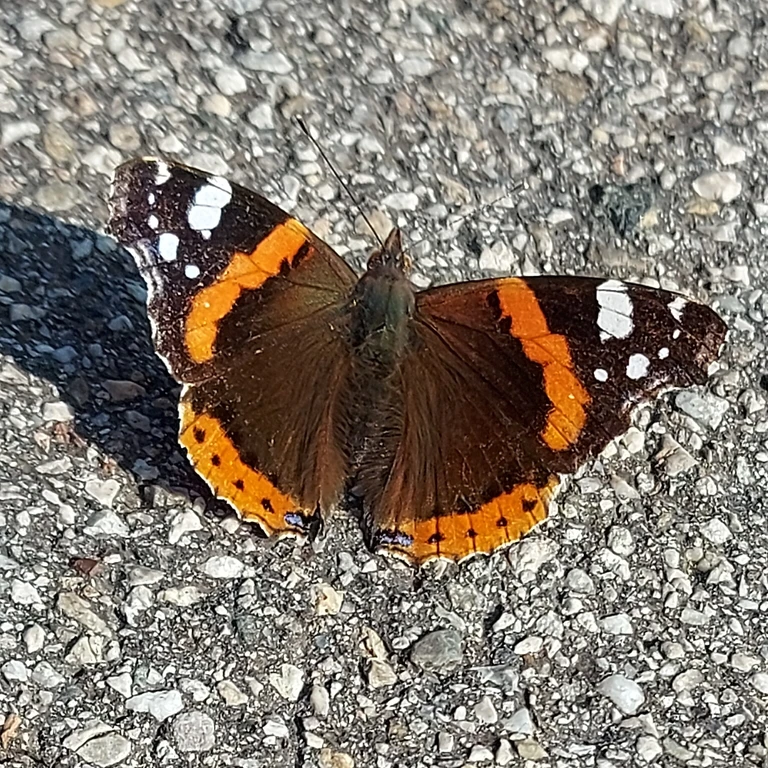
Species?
Vanessa atalanta
